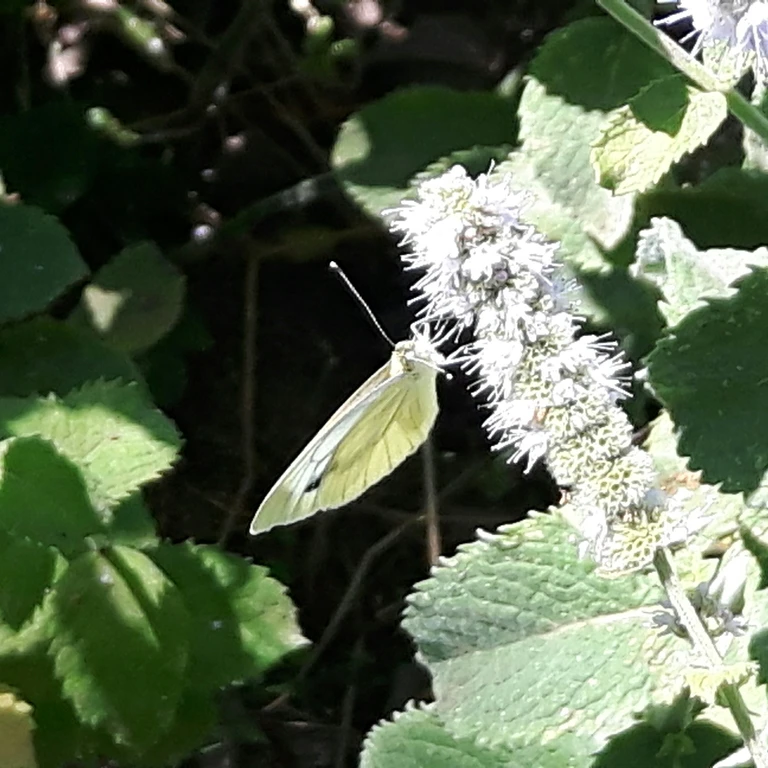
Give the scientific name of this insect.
Pieris napi
